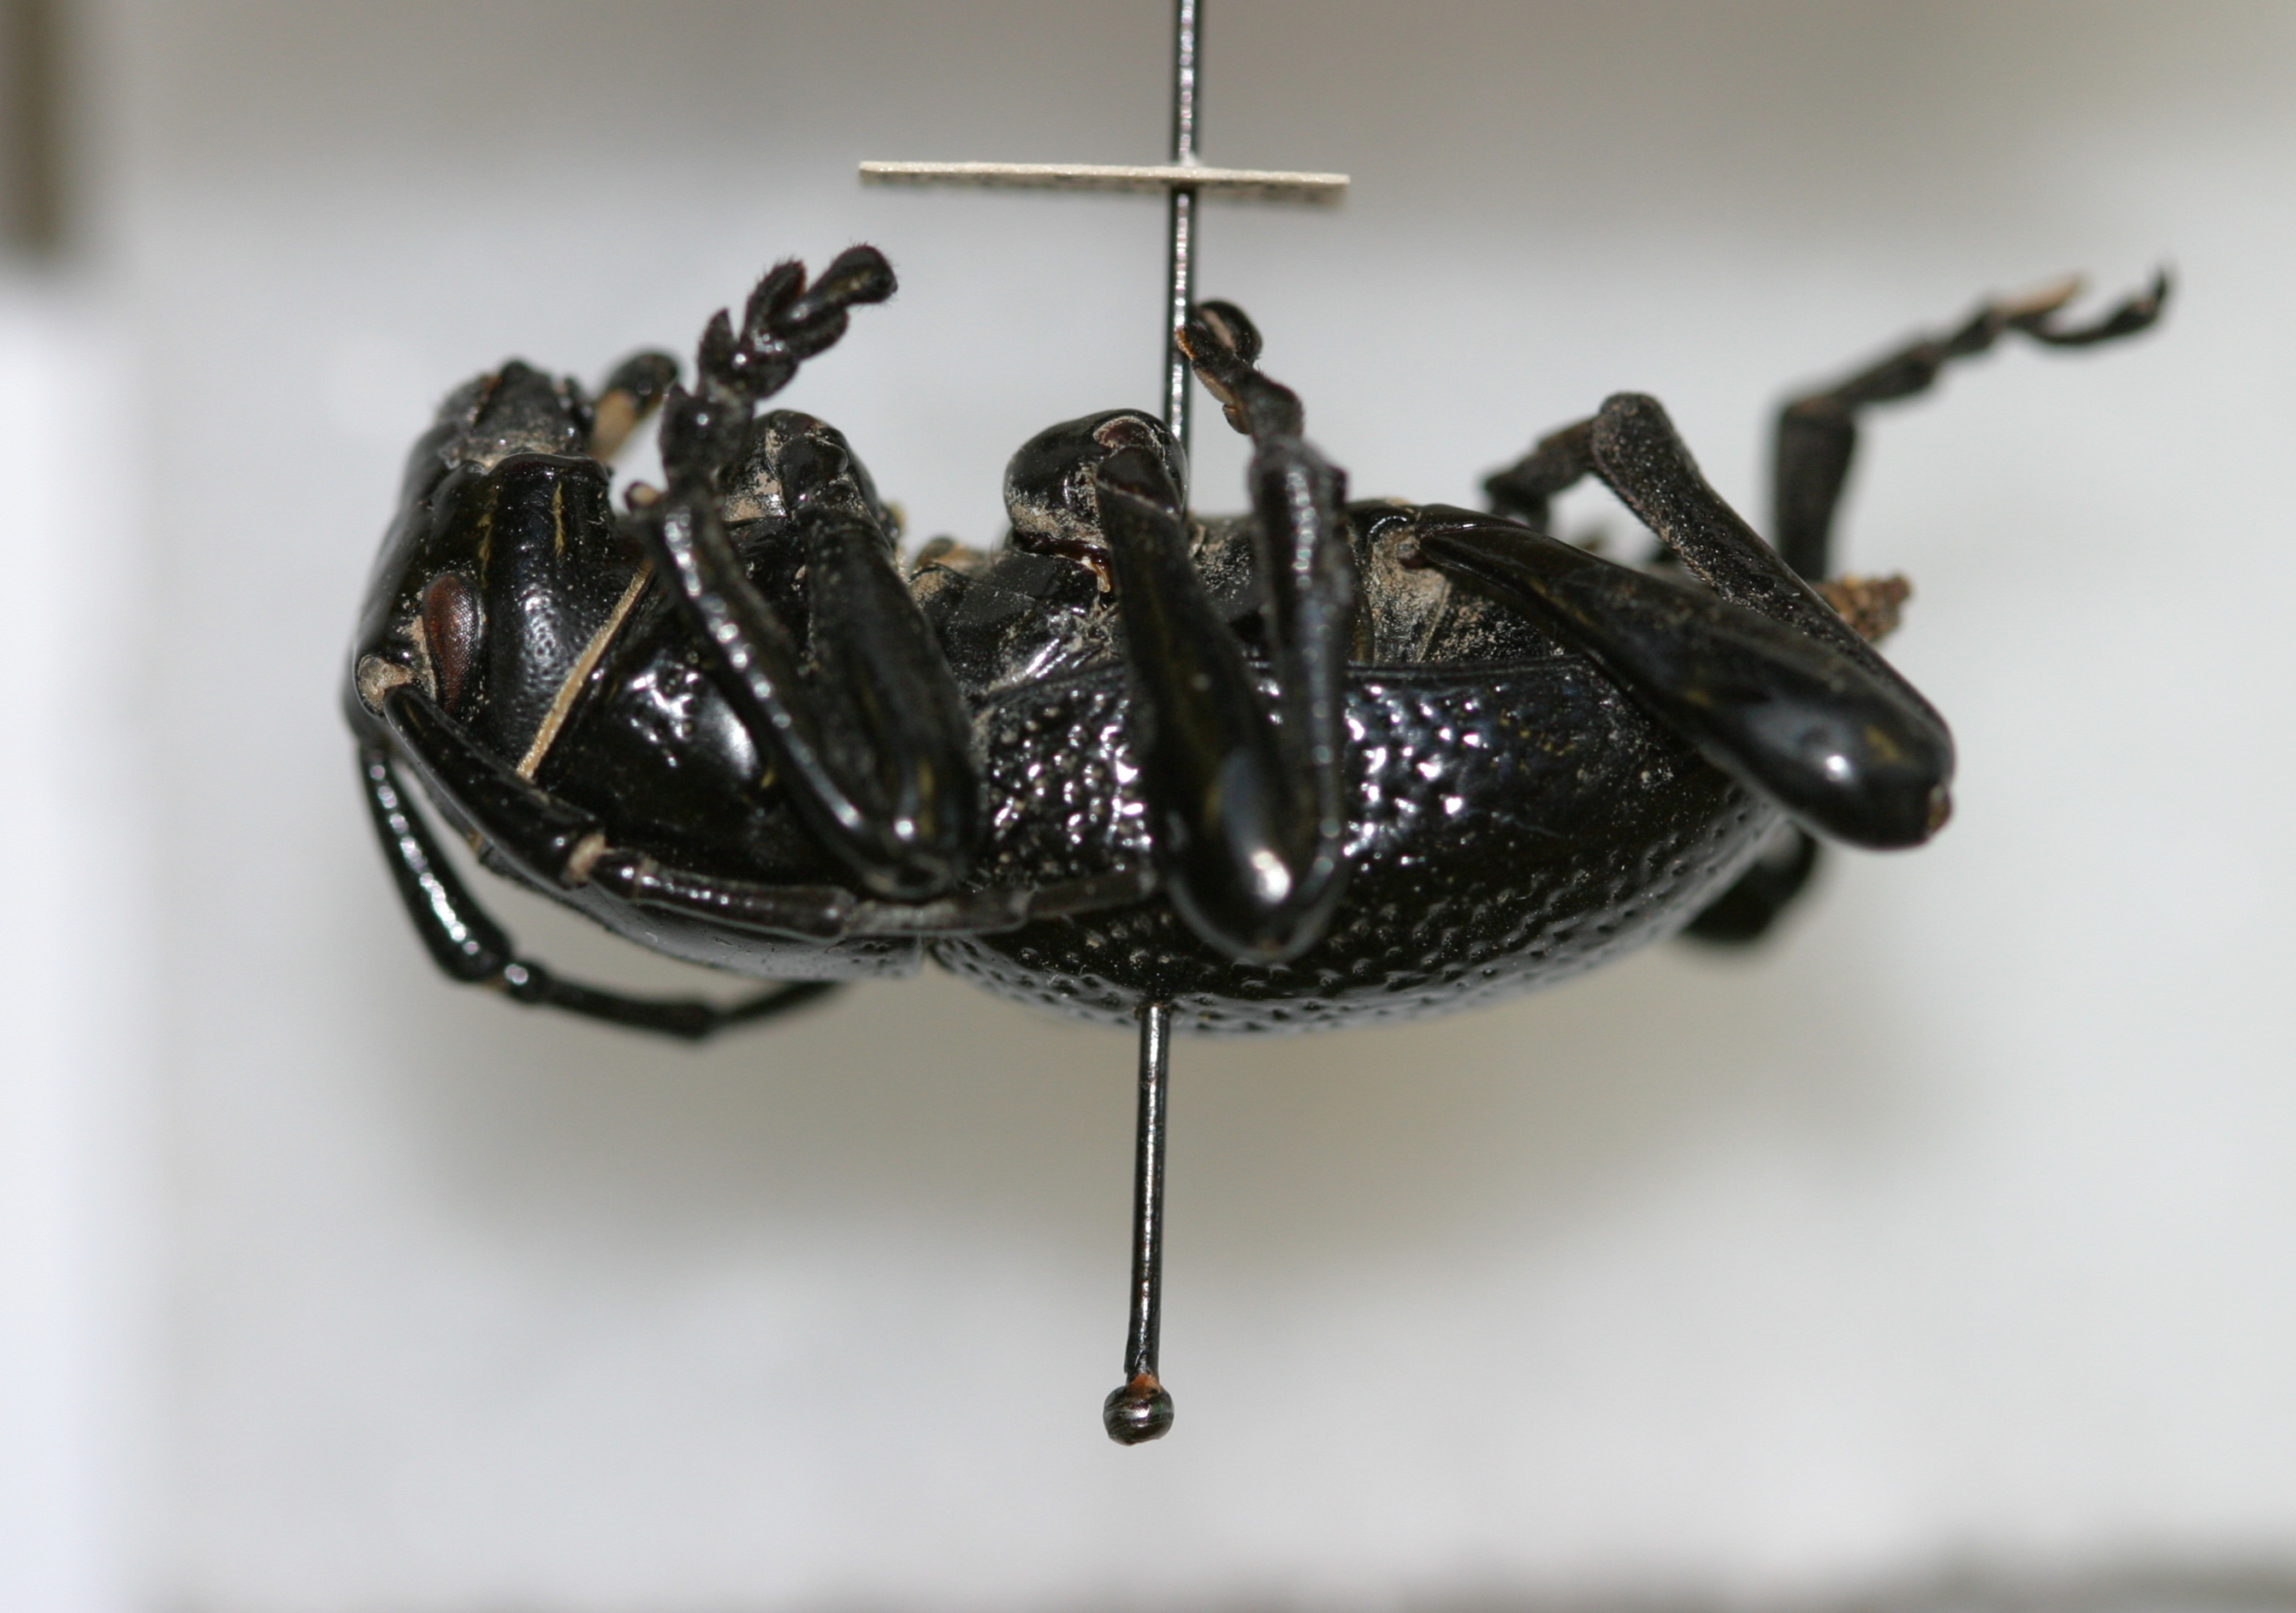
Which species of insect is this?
Moneilema rugosipennis (also Moneilema armatum)
